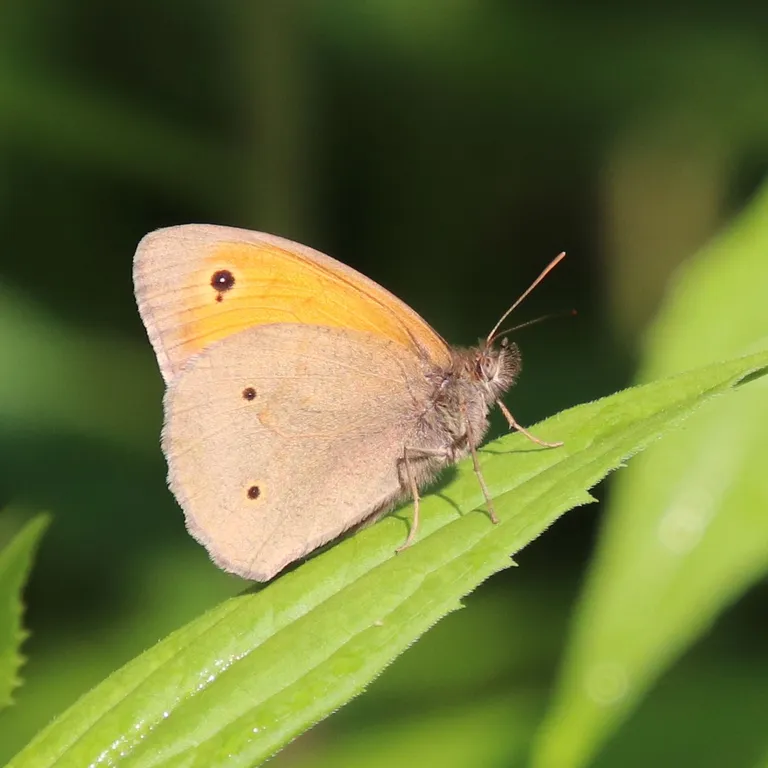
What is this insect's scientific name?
Maniola jurtina
